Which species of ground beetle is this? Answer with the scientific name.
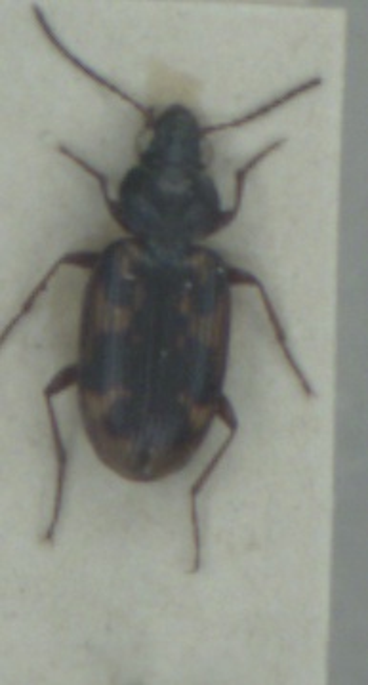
Bembidion varium
